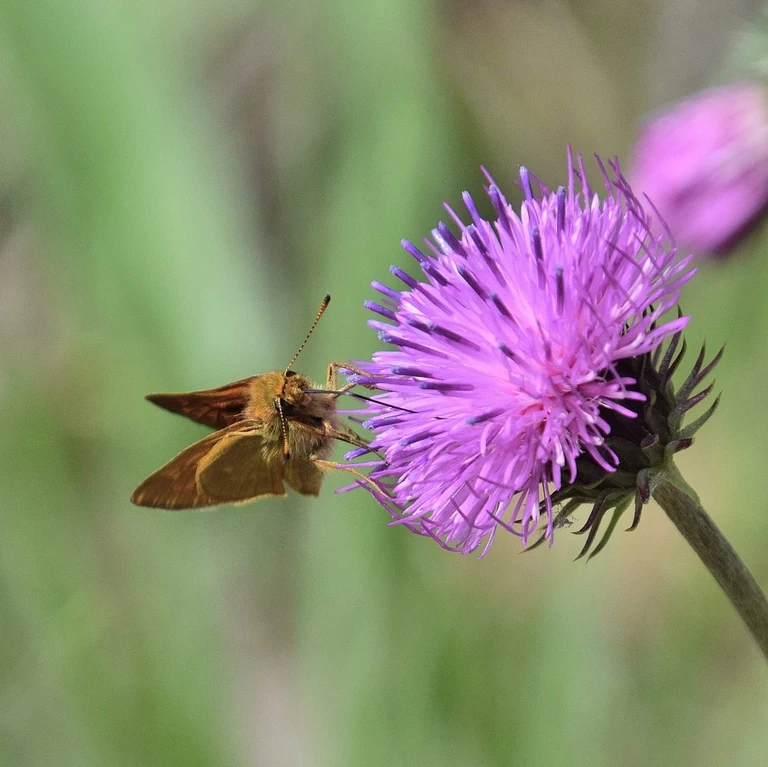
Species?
Ochlodes sylvanus (also Ochlodes venata)
